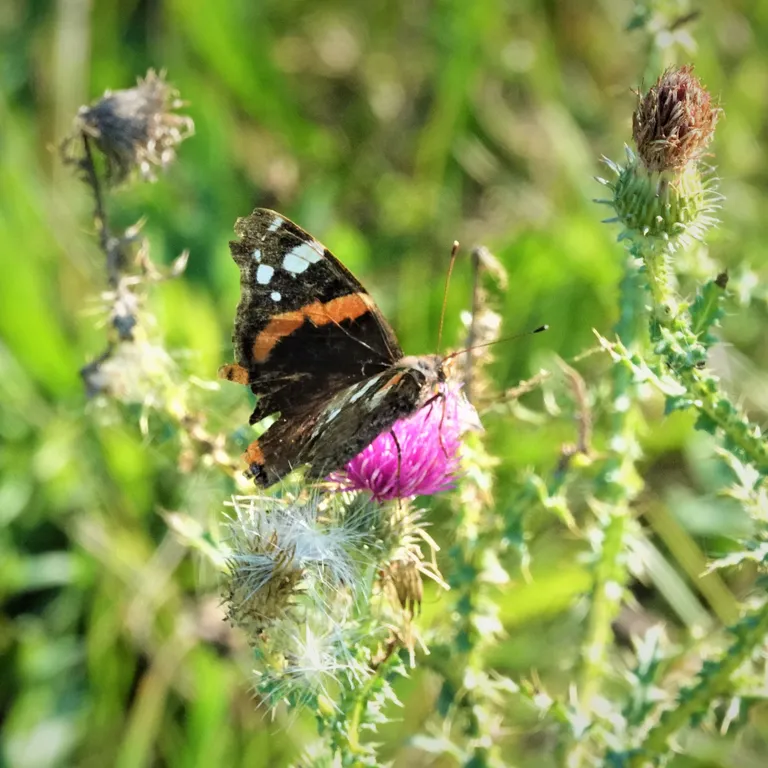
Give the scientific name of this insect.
Vanessa atalanta
